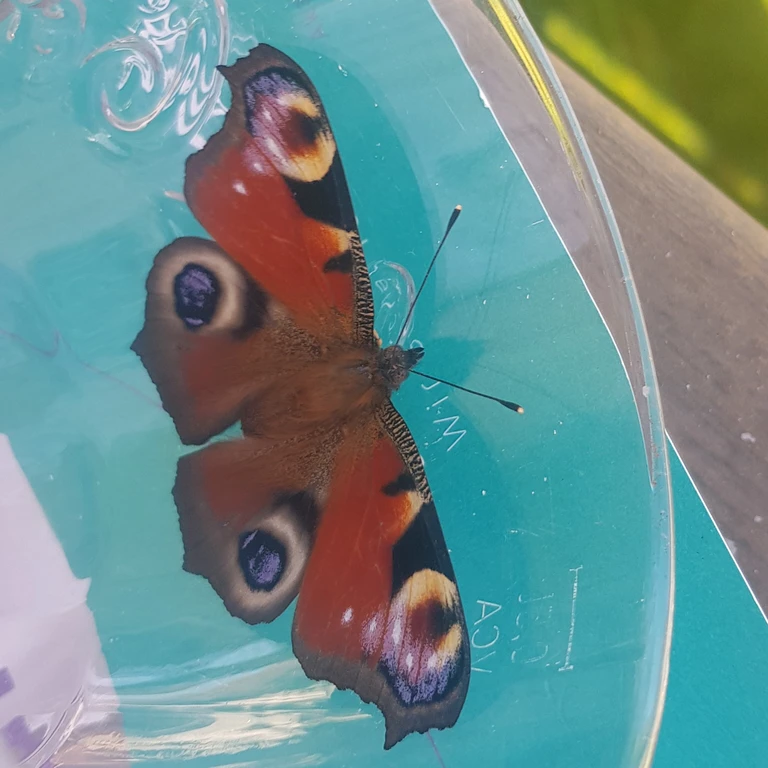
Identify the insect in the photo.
Aglais io
